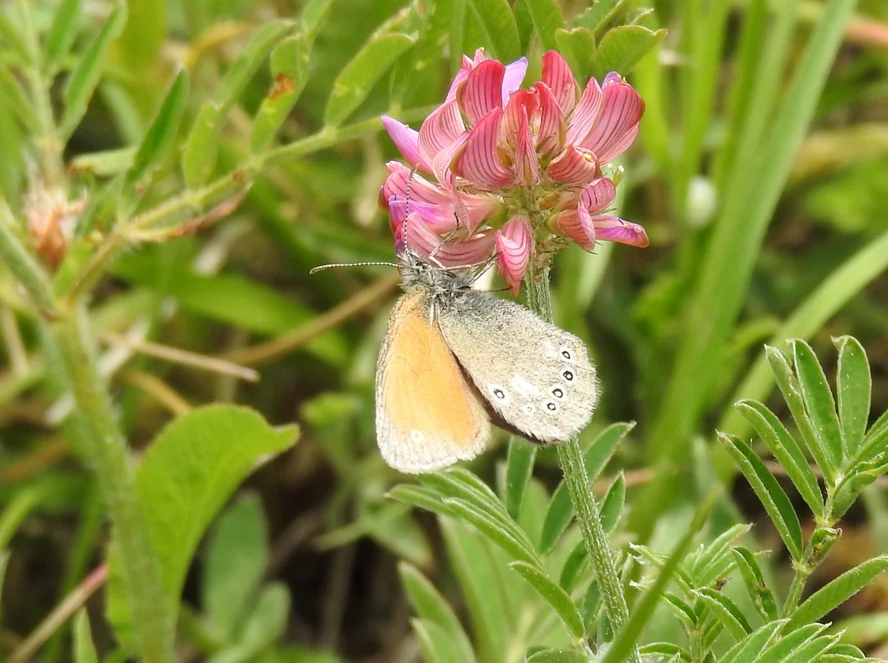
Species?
Coenonympha glycerion (also Coenonympha iphis)
